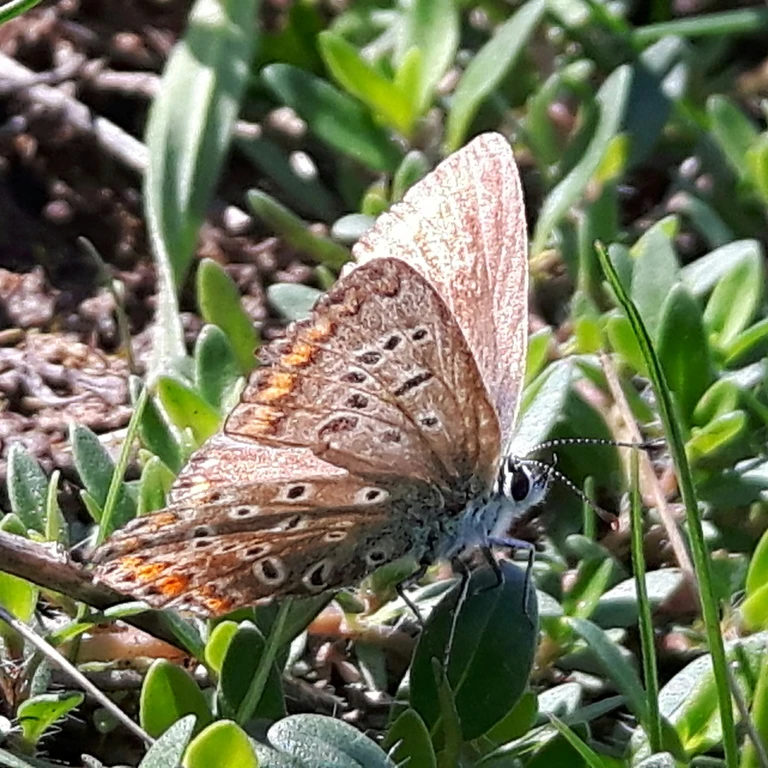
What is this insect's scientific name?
Polyommatus icarus
